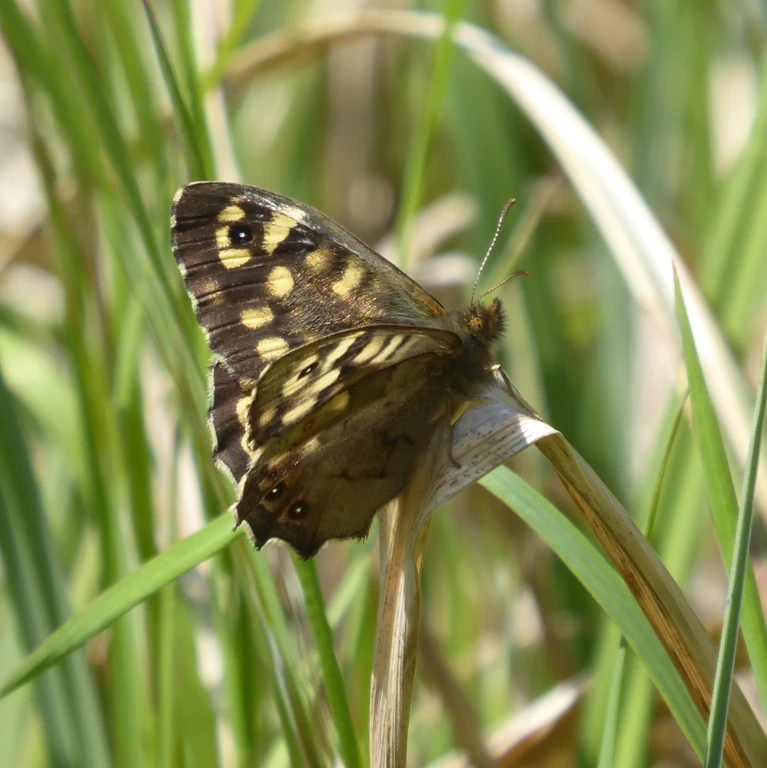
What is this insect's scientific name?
Pararge aegeria
